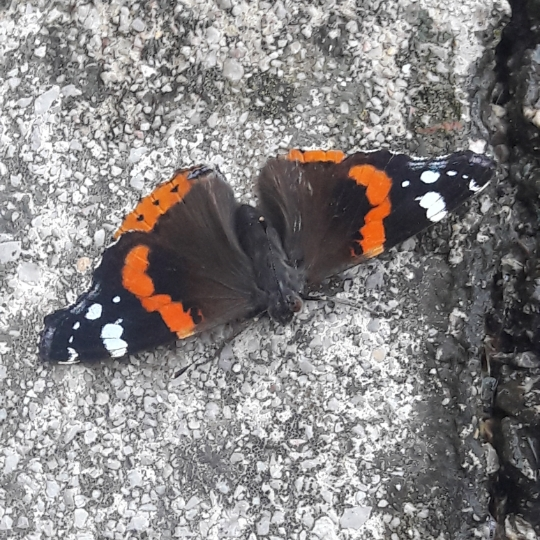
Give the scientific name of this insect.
Vanessa atalanta
